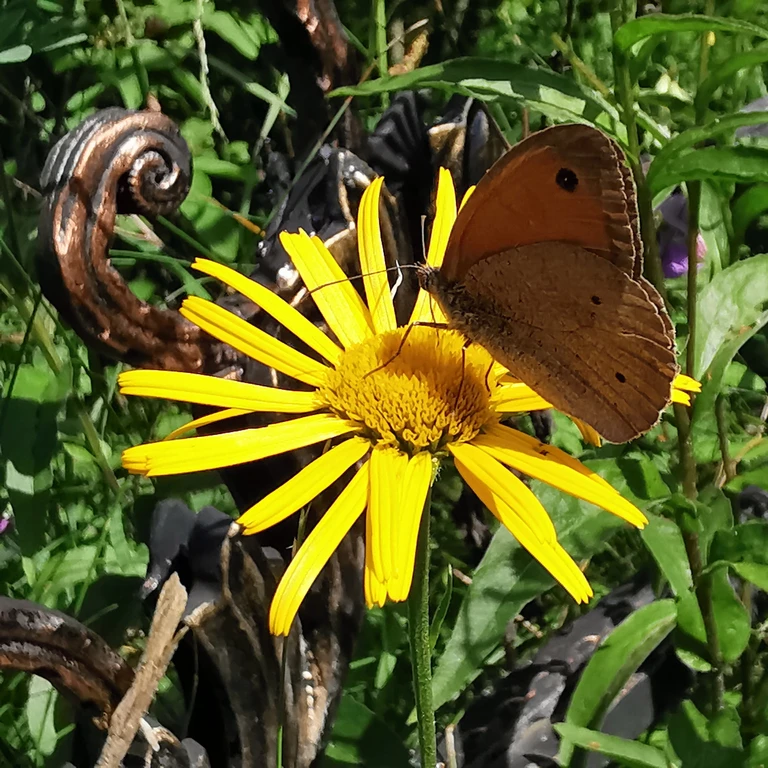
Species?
Maniola jurtina
